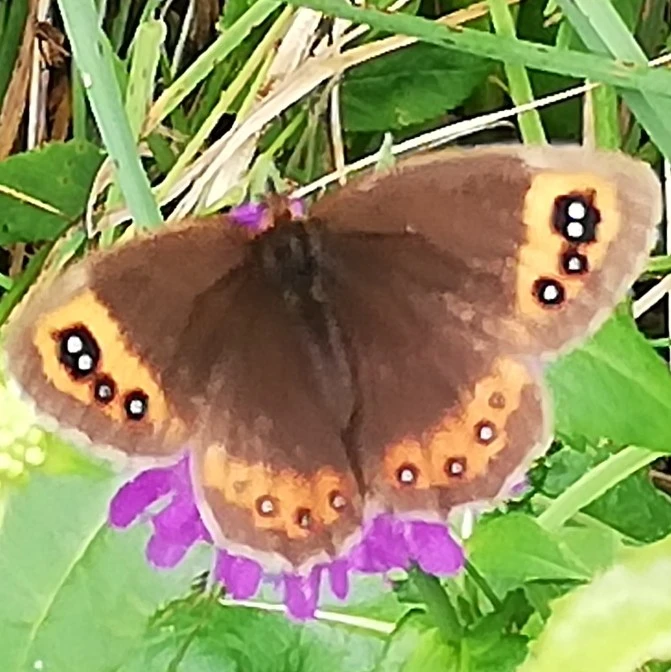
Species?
Erebia aethiops
